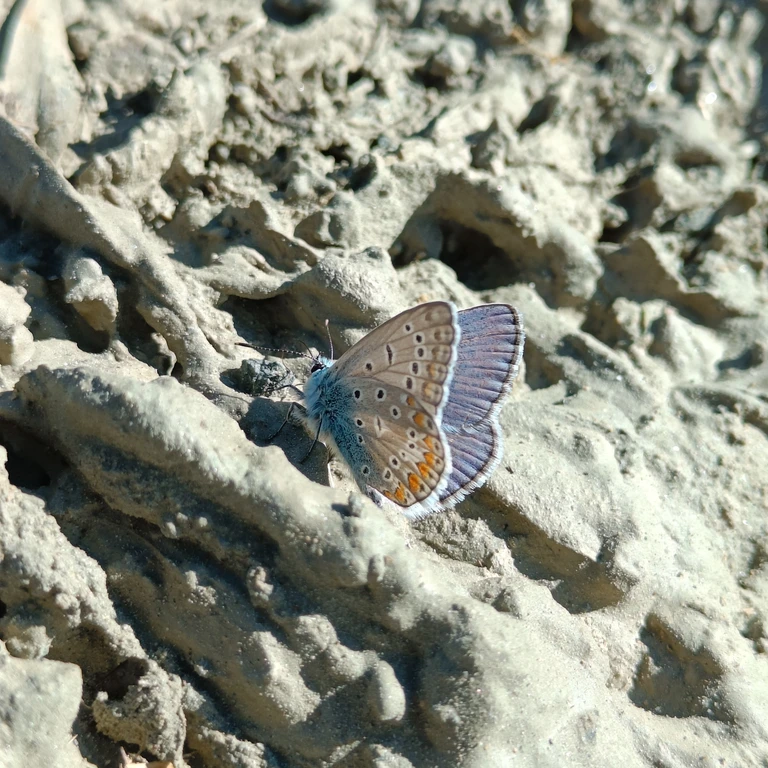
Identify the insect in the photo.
Polyommatus icarus
